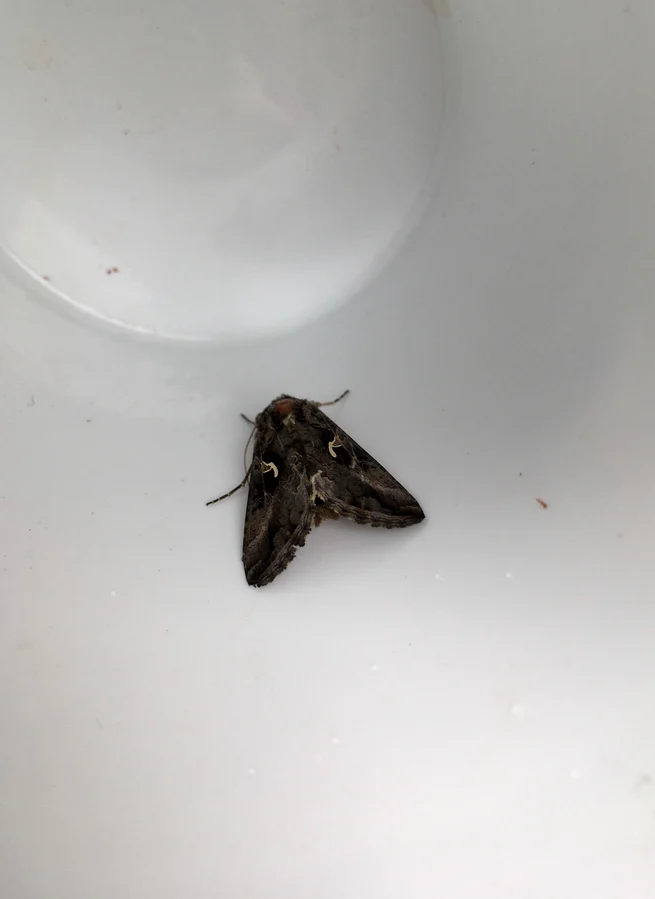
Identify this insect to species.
Autographa gamma
